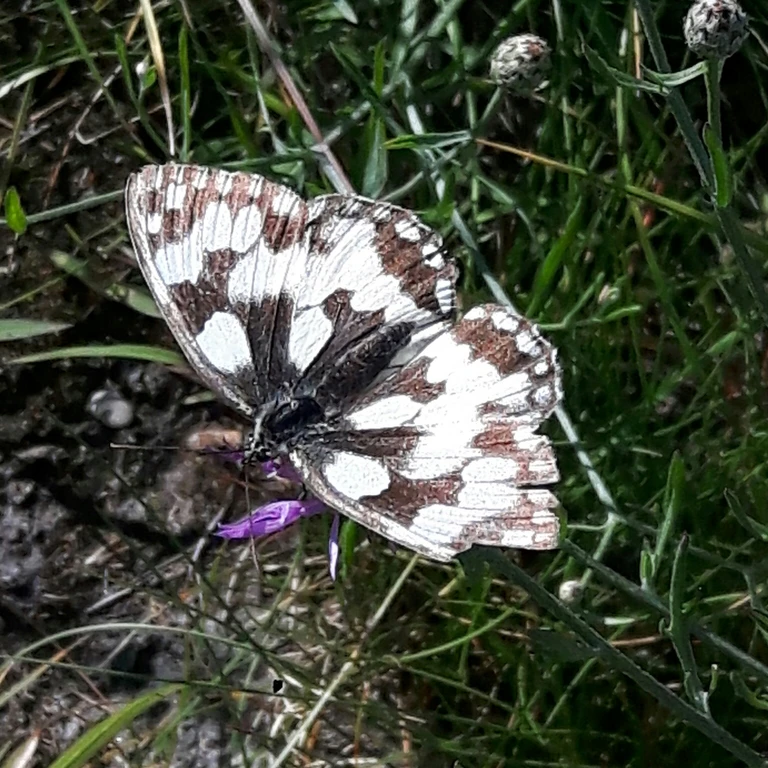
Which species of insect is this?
Melanargia galathea
